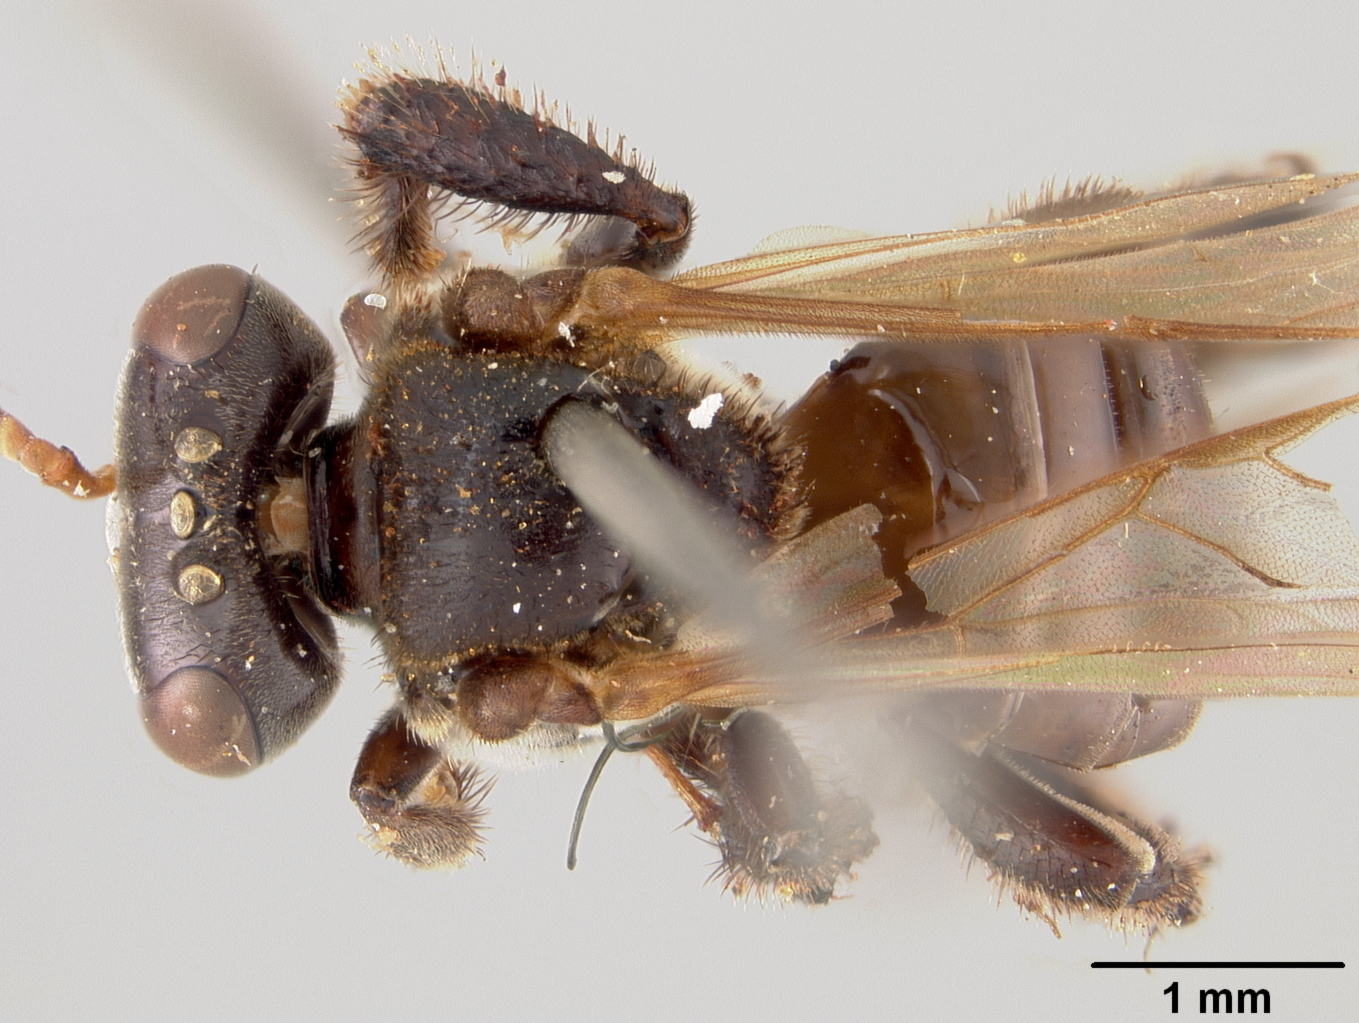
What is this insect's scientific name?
Trigona confusella
